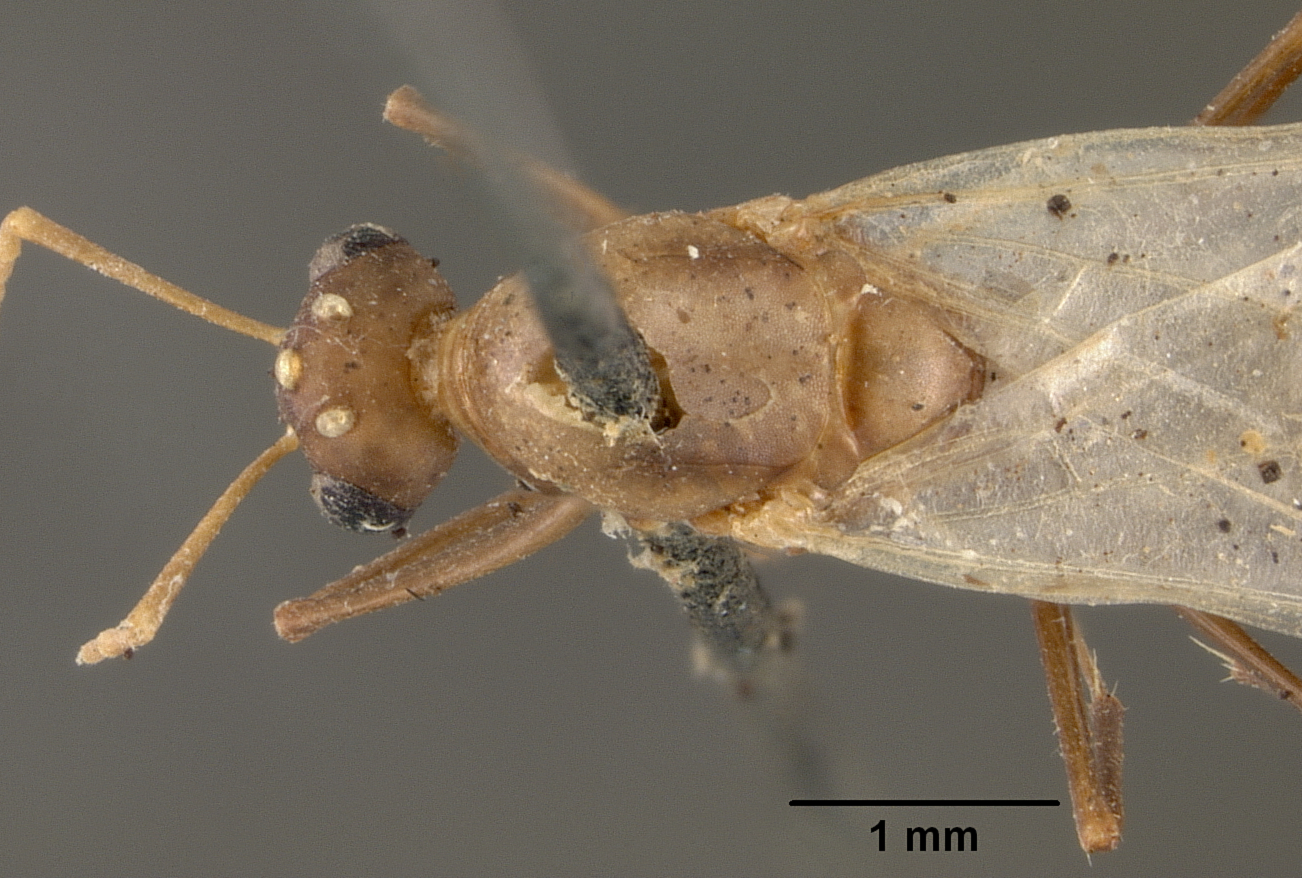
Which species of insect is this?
Camponotus macilentus
